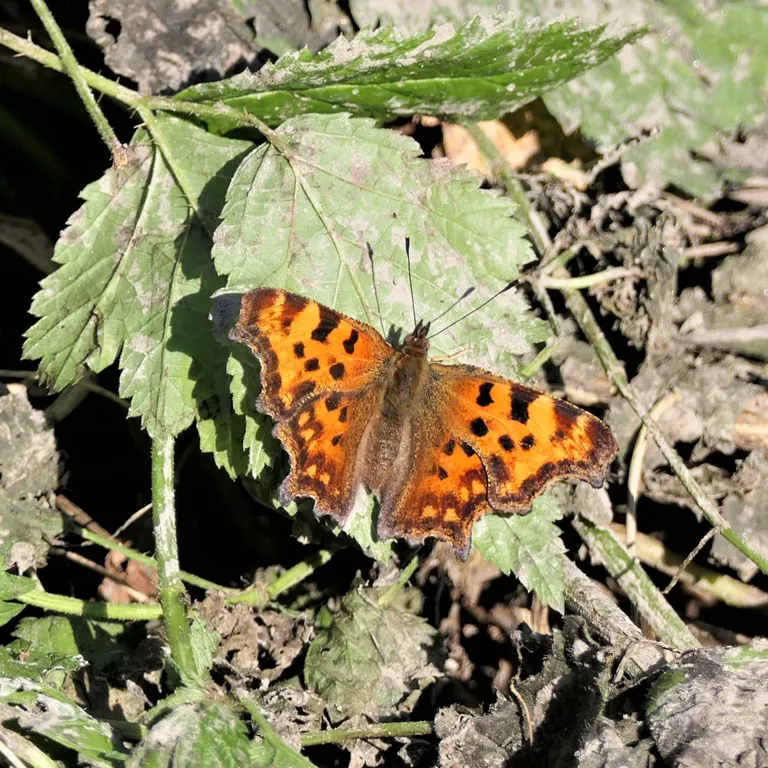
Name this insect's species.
Polygonia c-album
